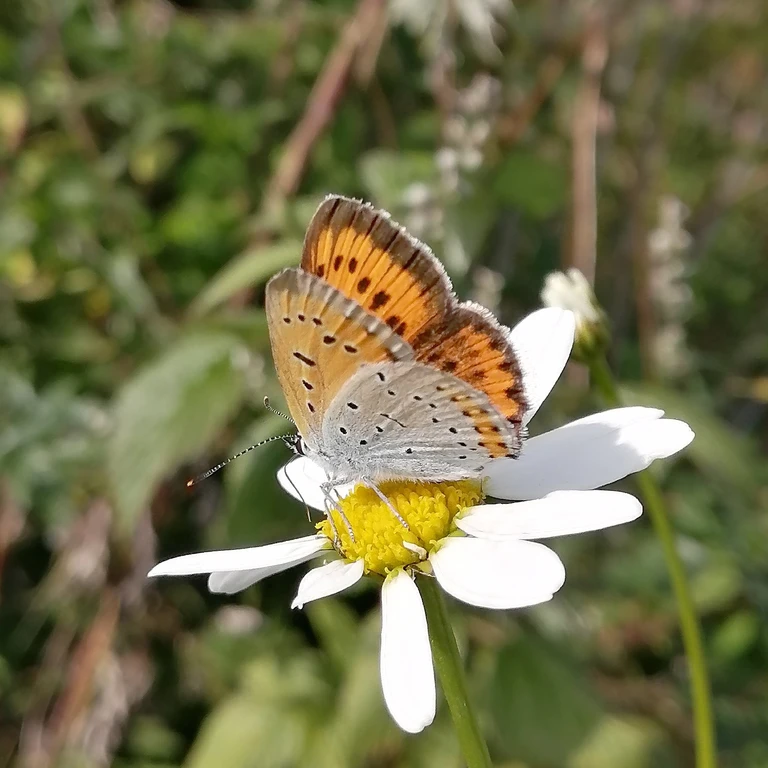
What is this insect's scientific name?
Lycaena dispar
